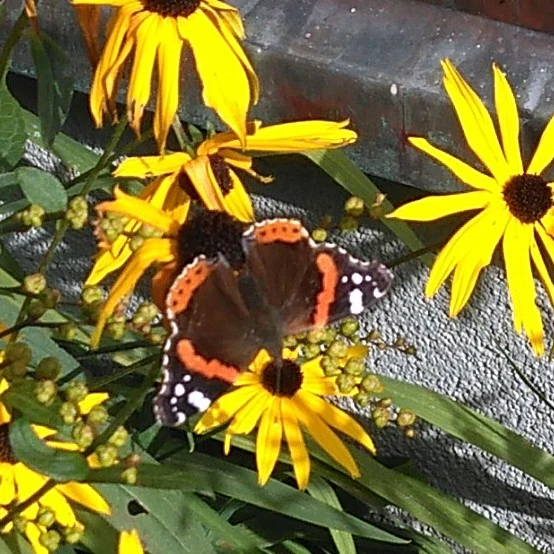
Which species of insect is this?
Vanessa atalanta
